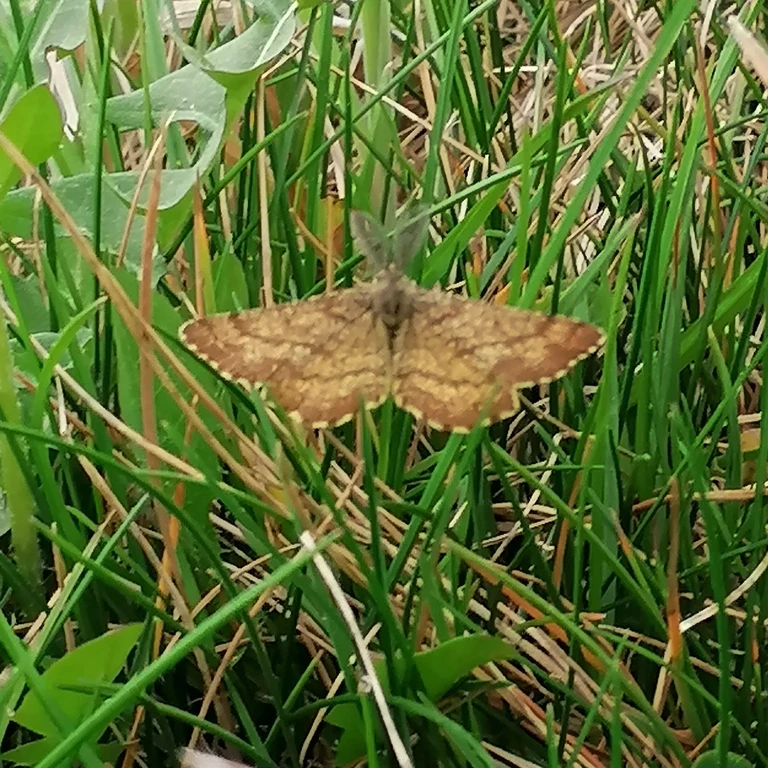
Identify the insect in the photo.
Ematurga atomaria
